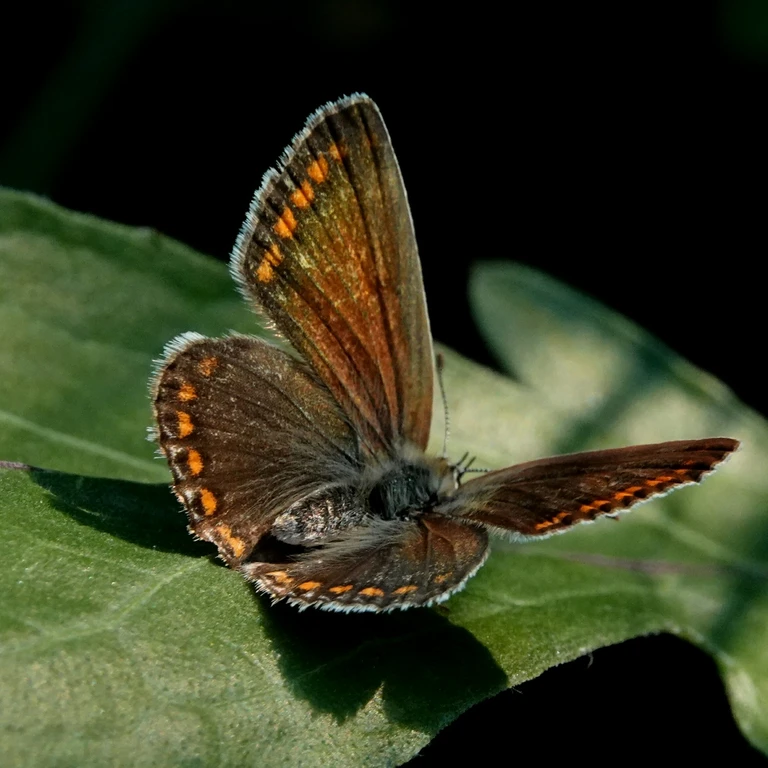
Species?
Polyommatus icarus
